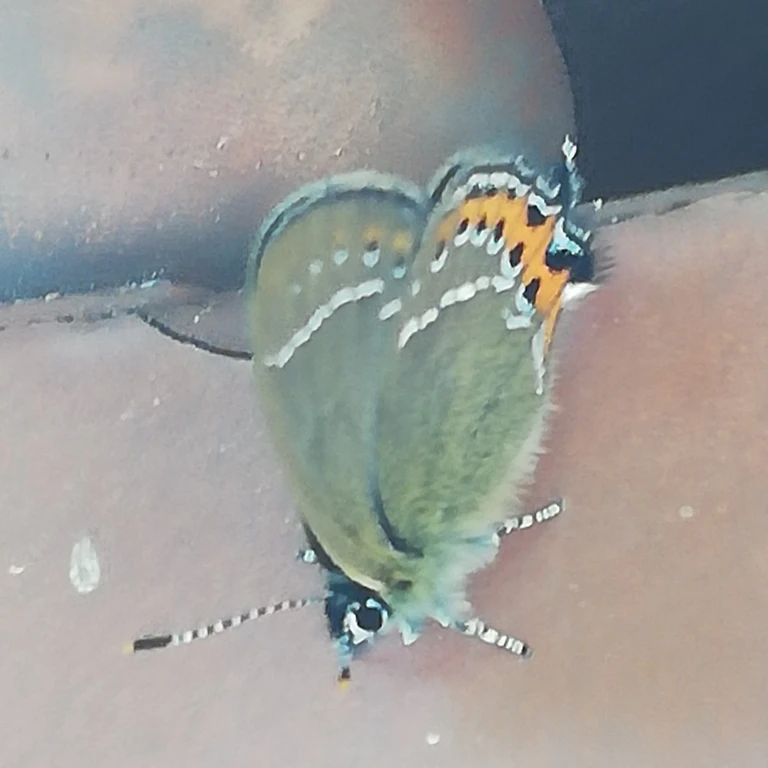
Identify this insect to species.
Satyrium pruni (also Fixsenia pruni)
